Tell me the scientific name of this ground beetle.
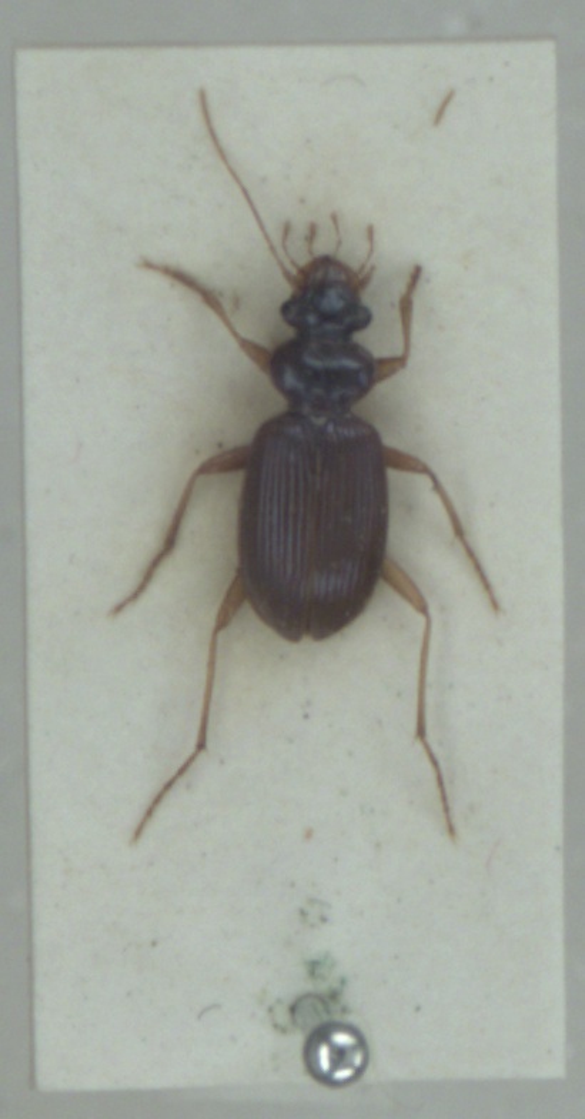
Leistus fulvibarbis
